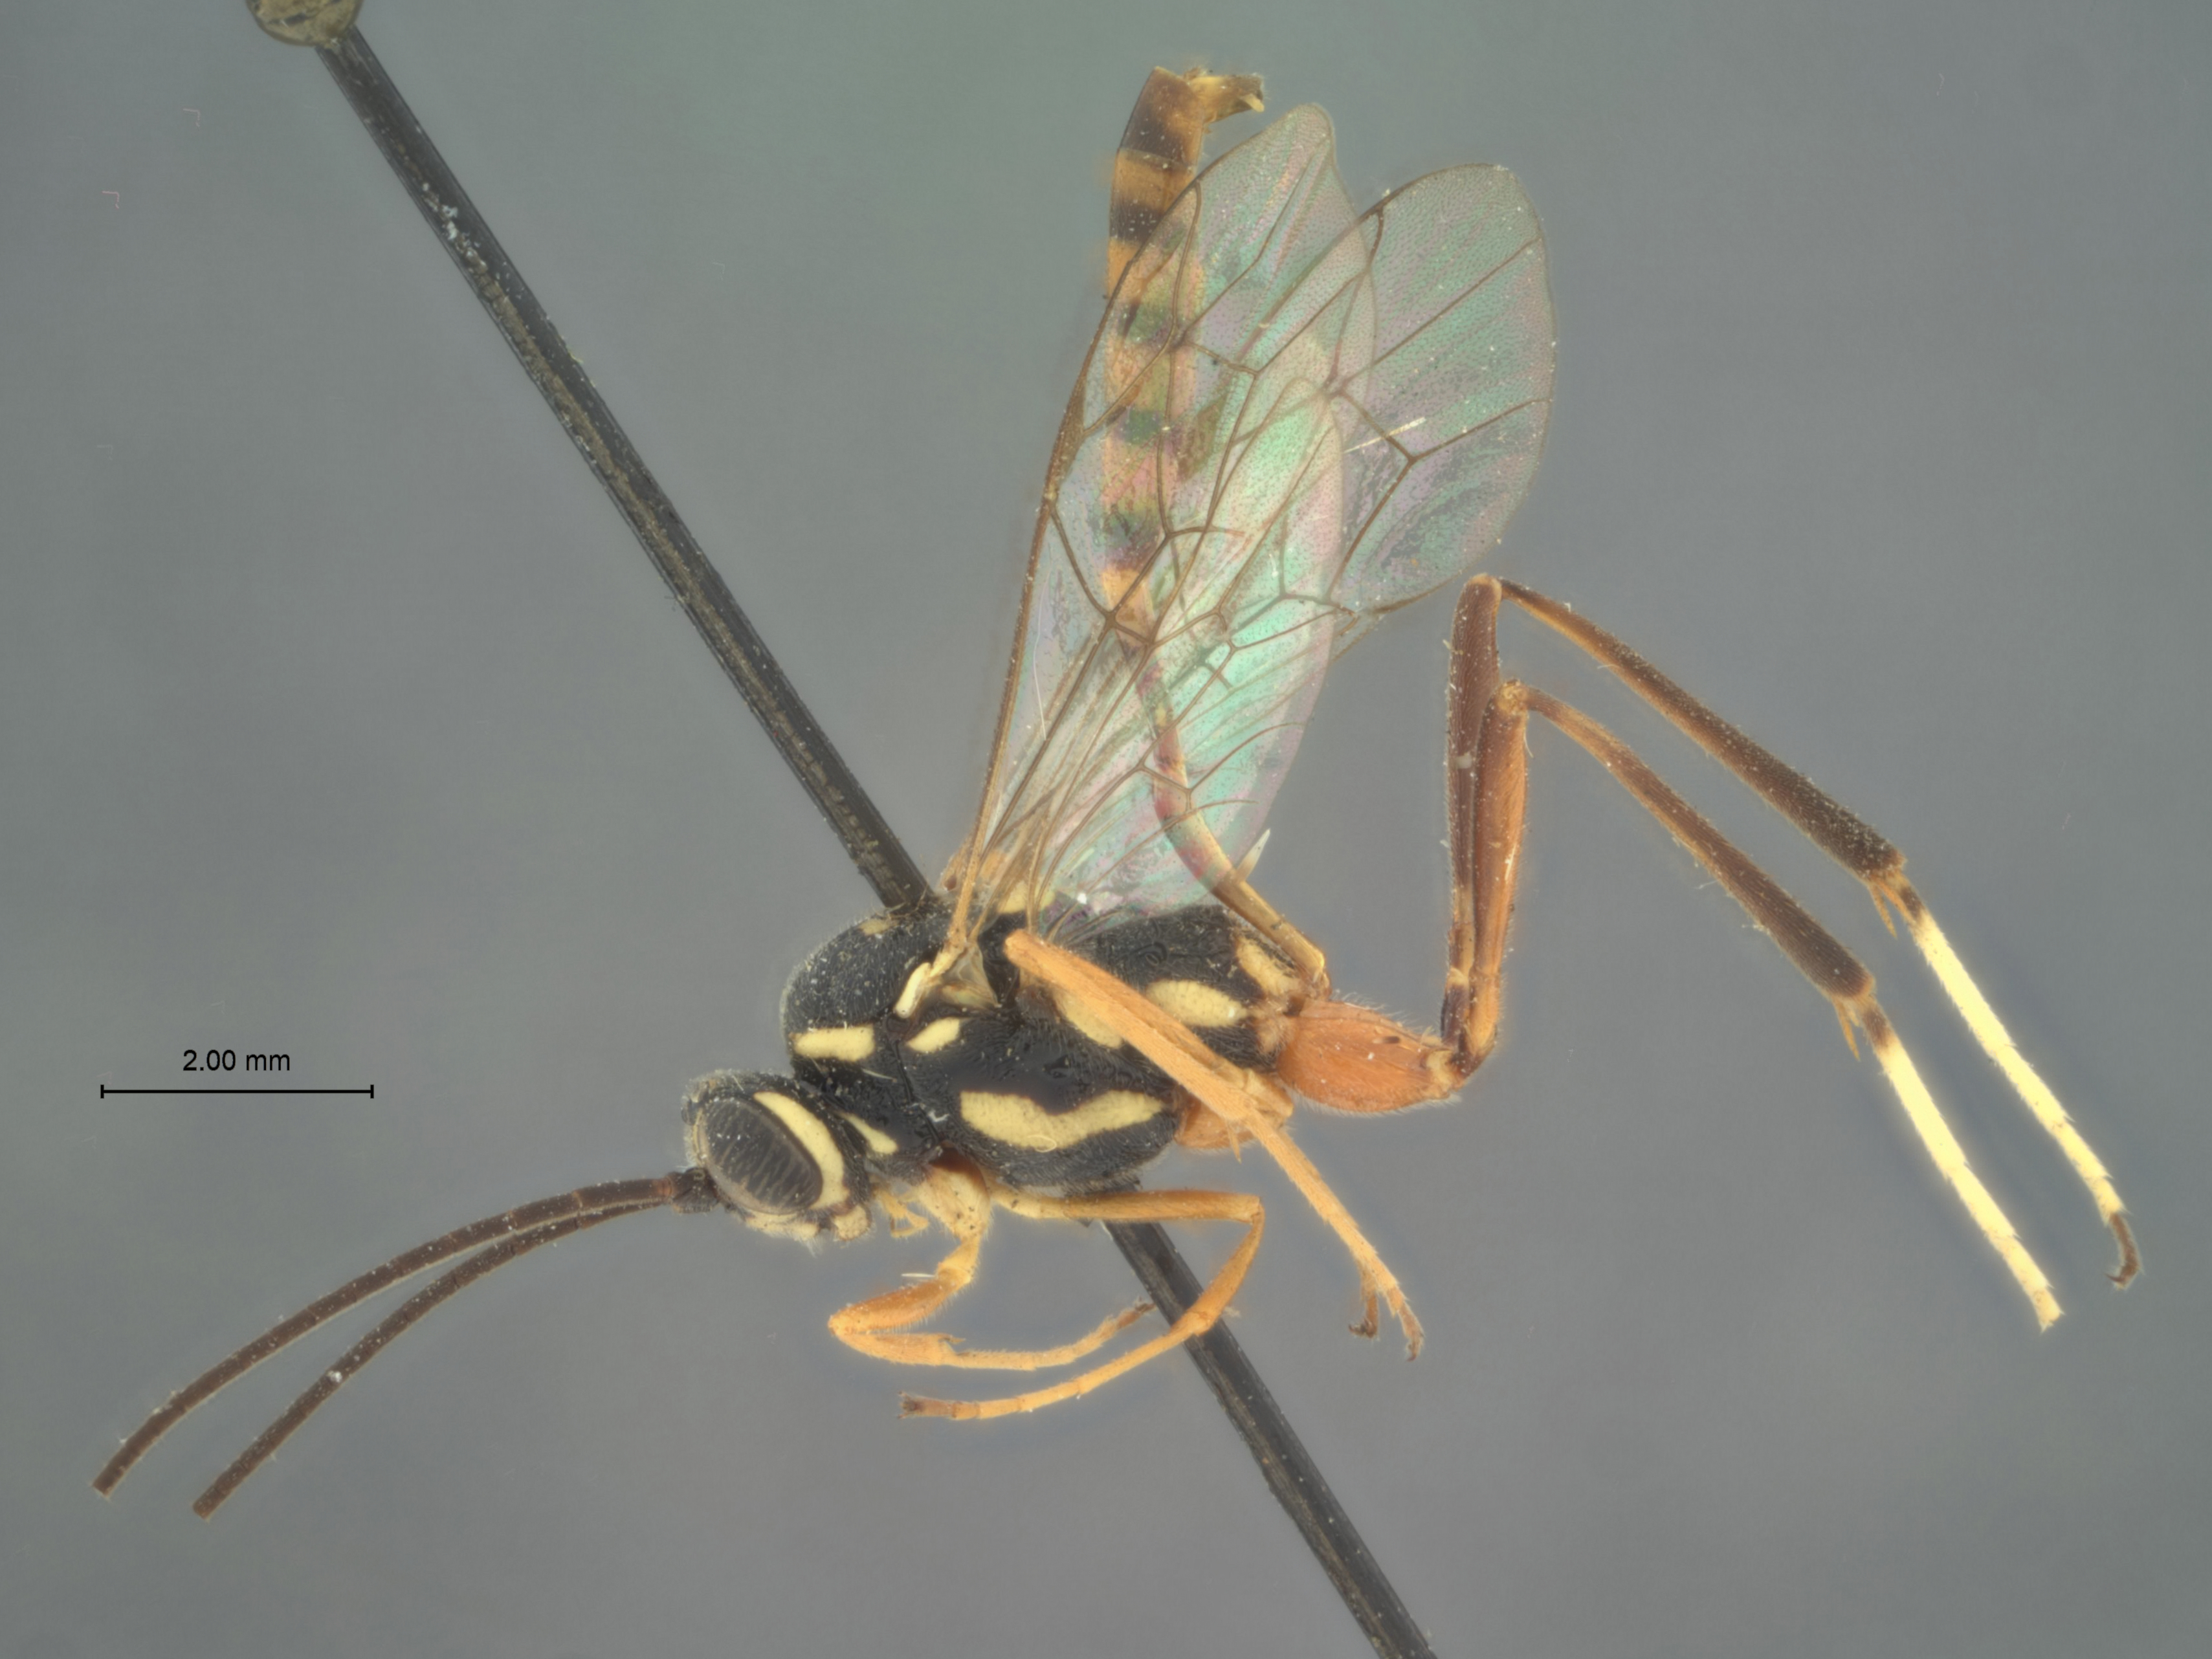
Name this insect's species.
Mesostenus leucopus
